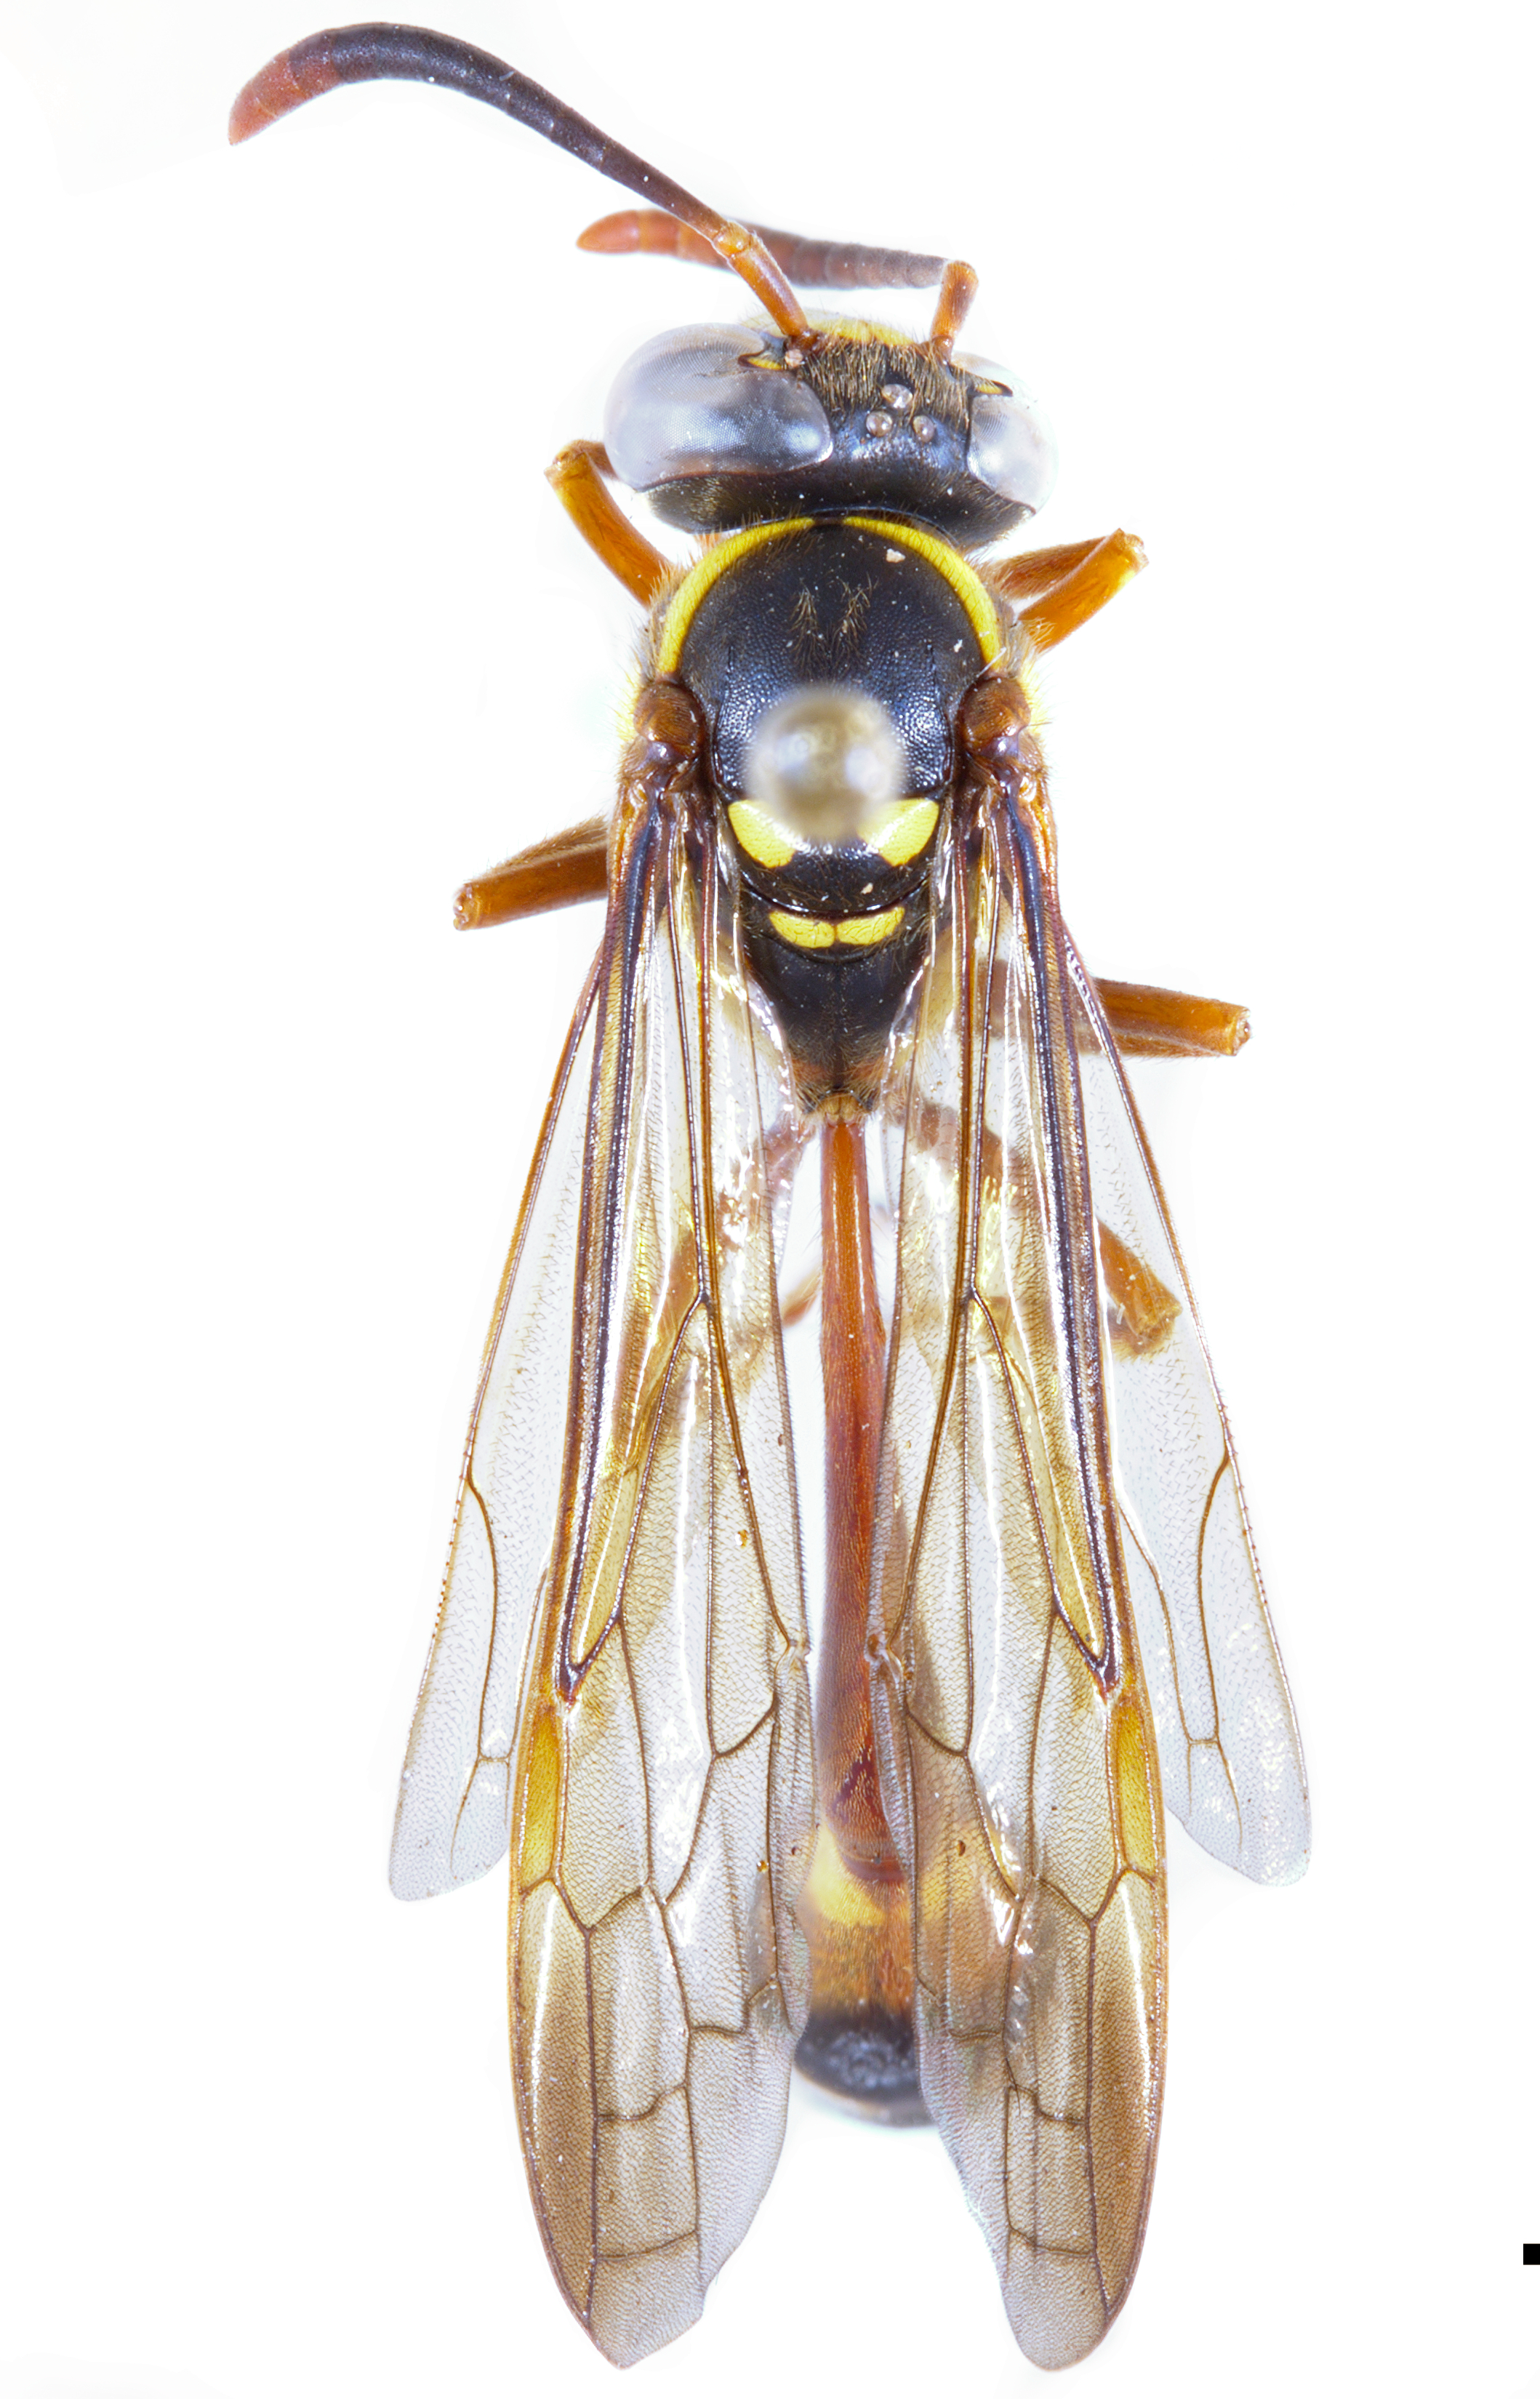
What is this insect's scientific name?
Eustenogaster eximia
